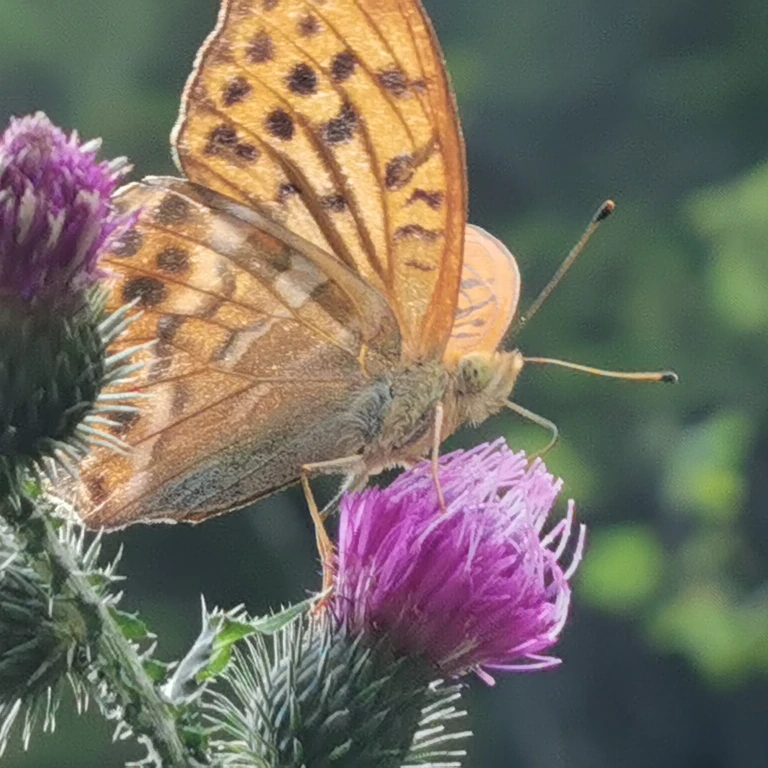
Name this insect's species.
Argynnis paphia
